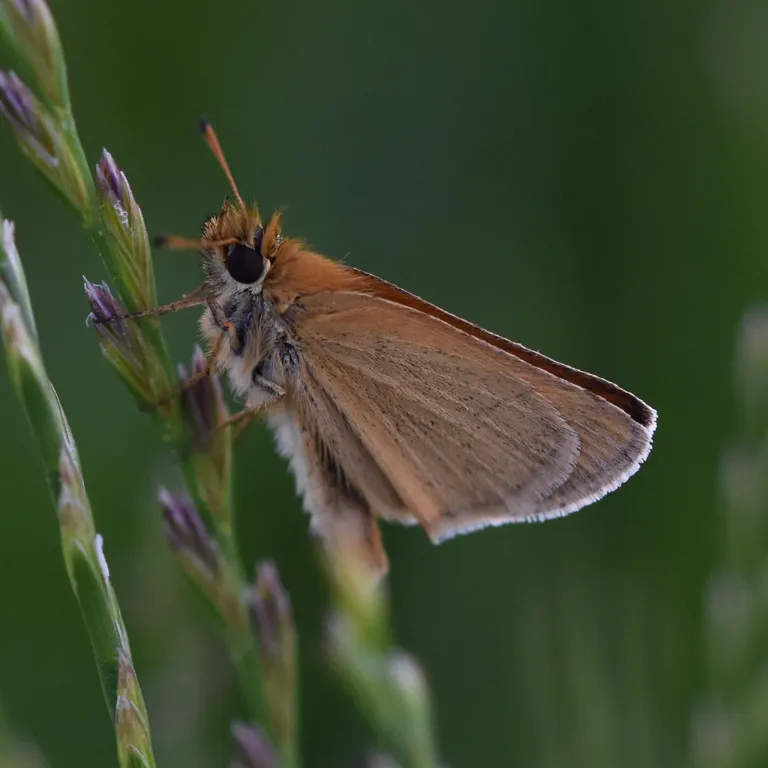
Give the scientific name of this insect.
Thymelicus lineola
